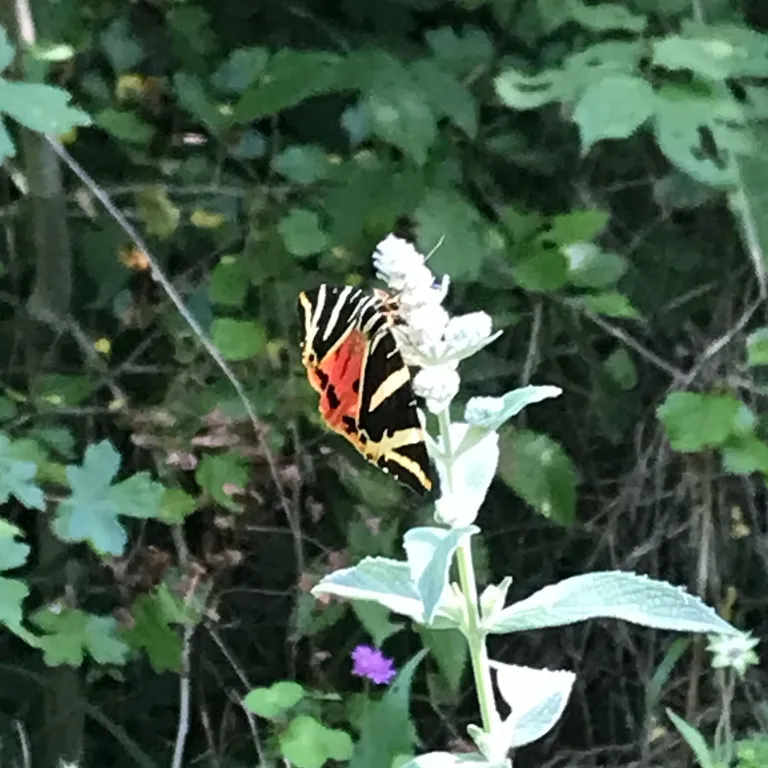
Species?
Euplagia quadripunctaria
